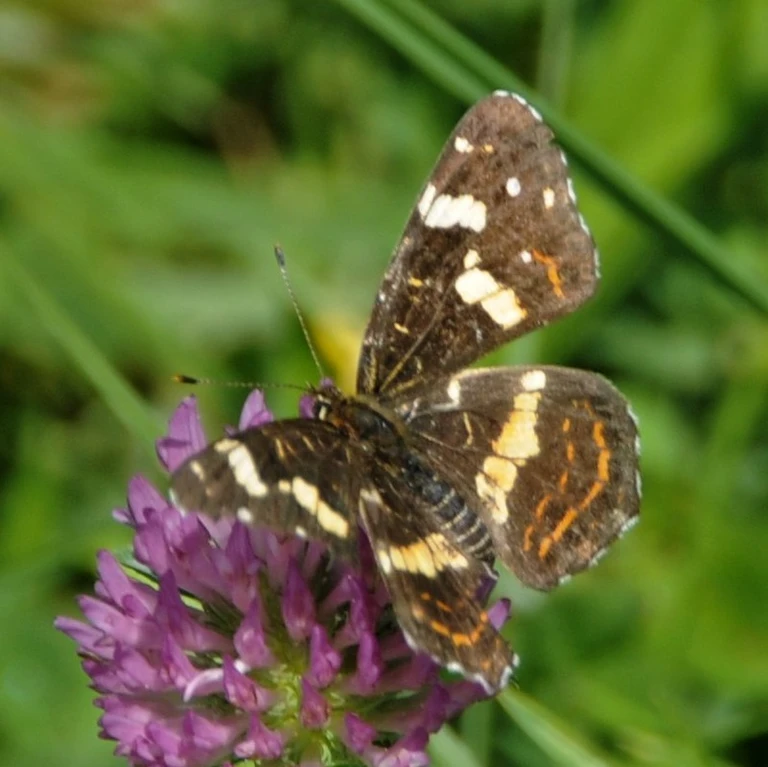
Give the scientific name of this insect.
Araschnia levana
